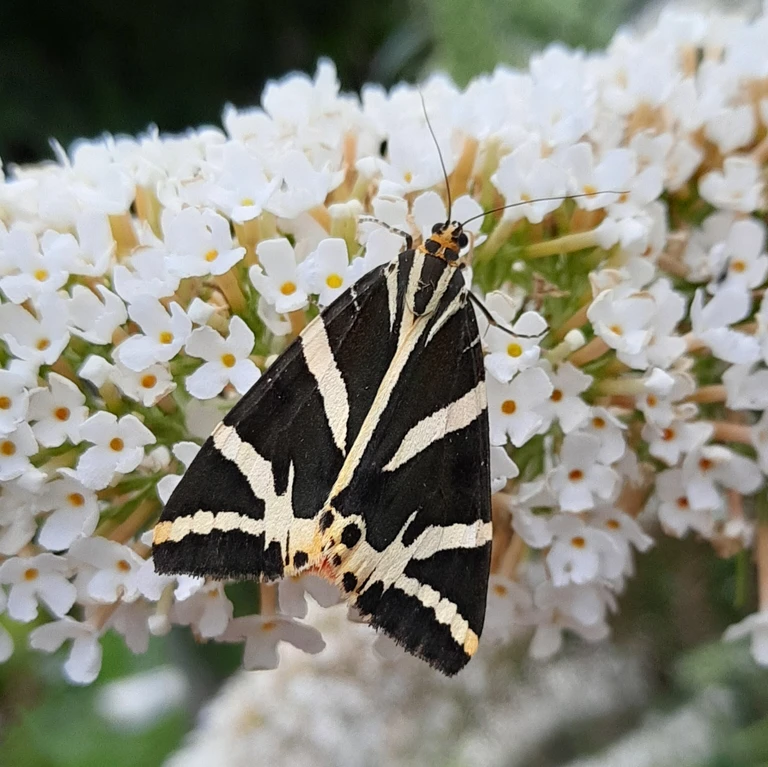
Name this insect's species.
Euplagia quadripunctaria
